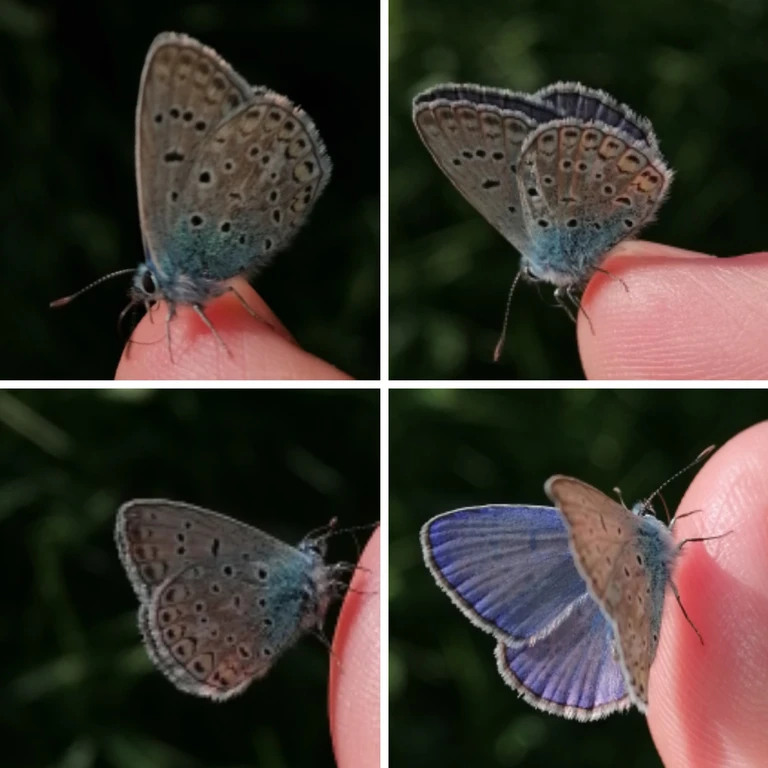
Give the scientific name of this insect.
Polyommatus icarus
